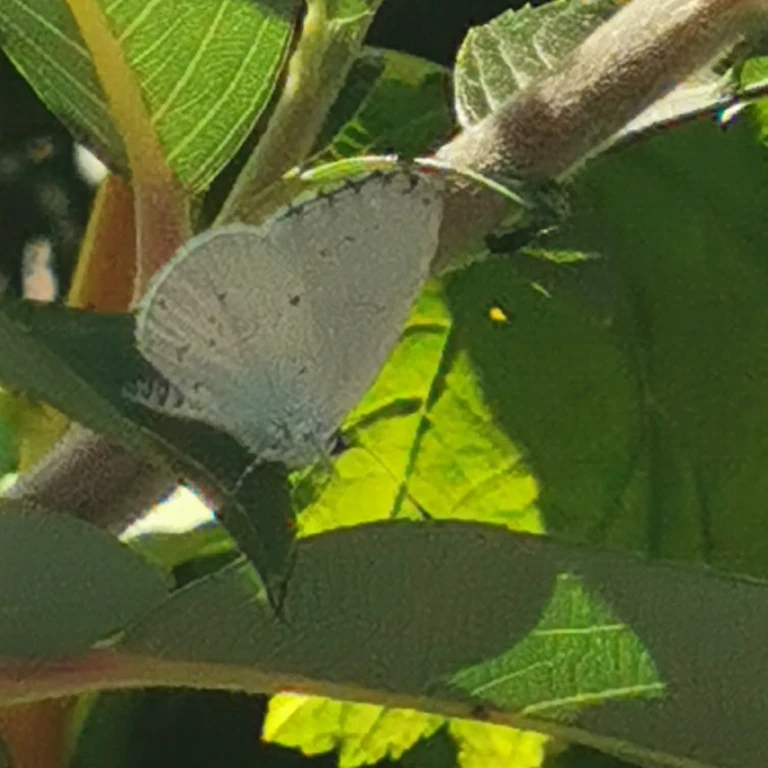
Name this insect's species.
Celastrina argiolus
